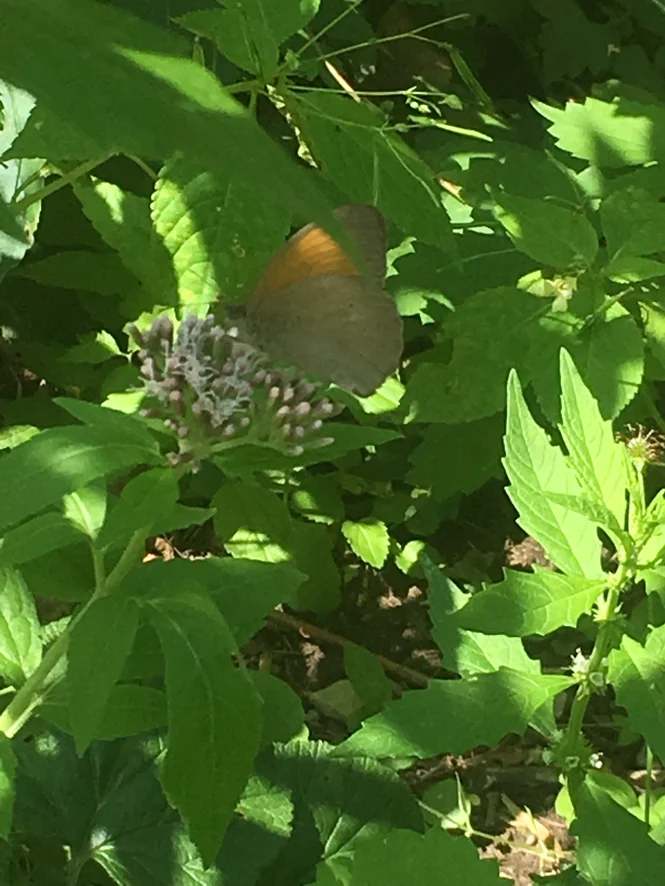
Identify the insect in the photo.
Maniola jurtina
